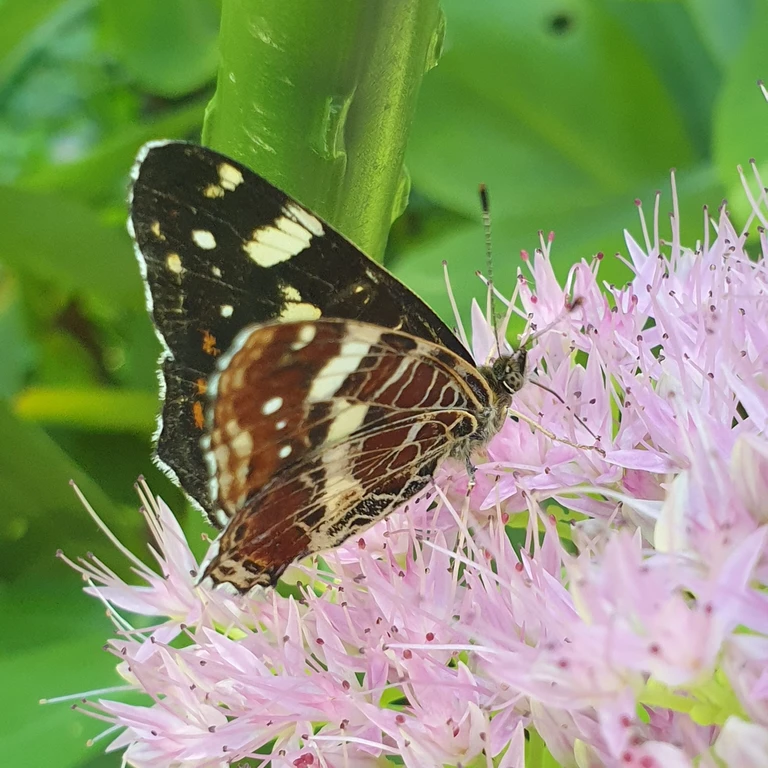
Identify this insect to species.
Araschnia levana
